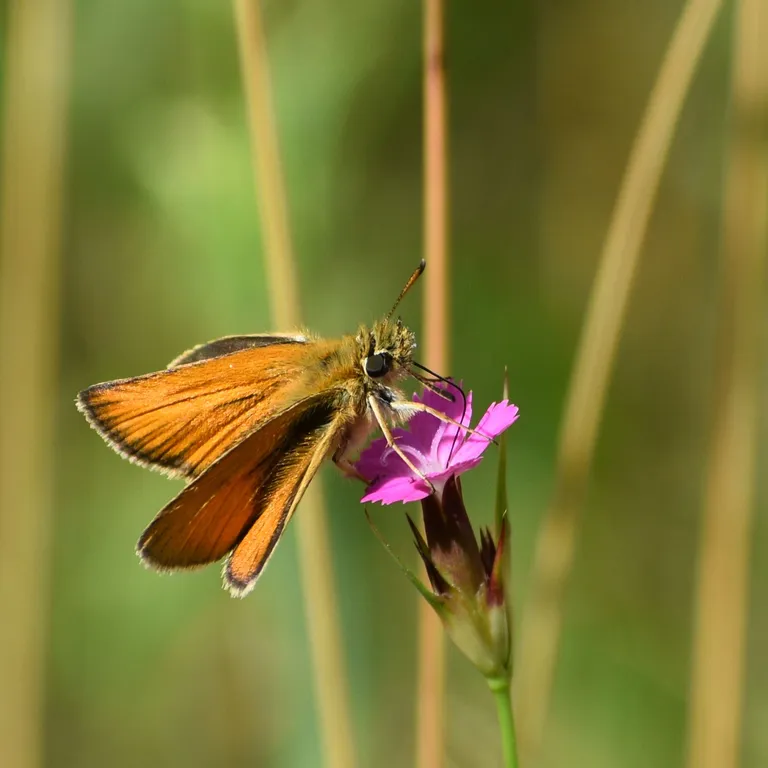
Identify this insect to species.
Thymelicus lineola
